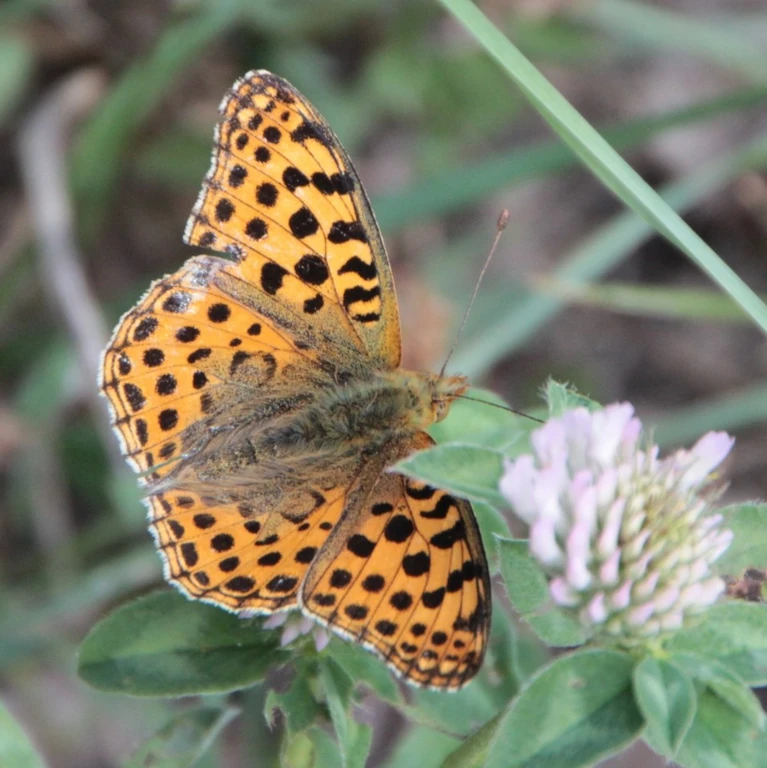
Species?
Issoria lathonia
